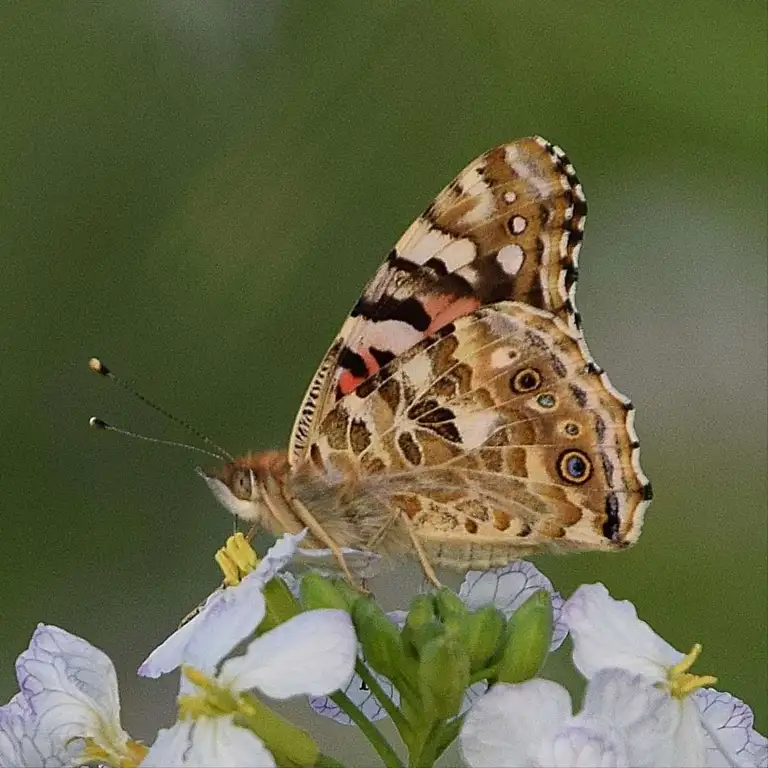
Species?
Vanessa cardui
